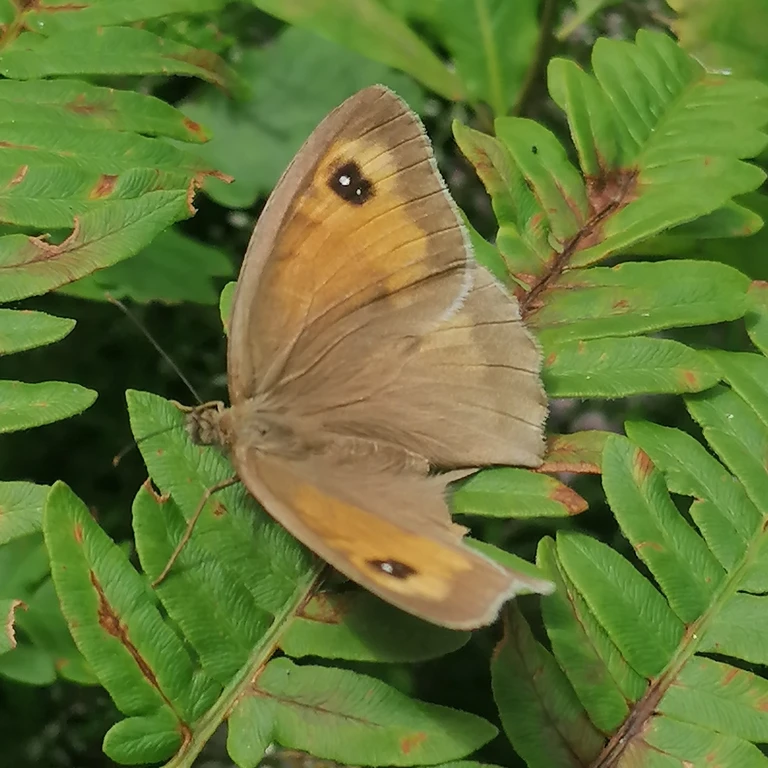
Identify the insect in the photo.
Maniola jurtina
